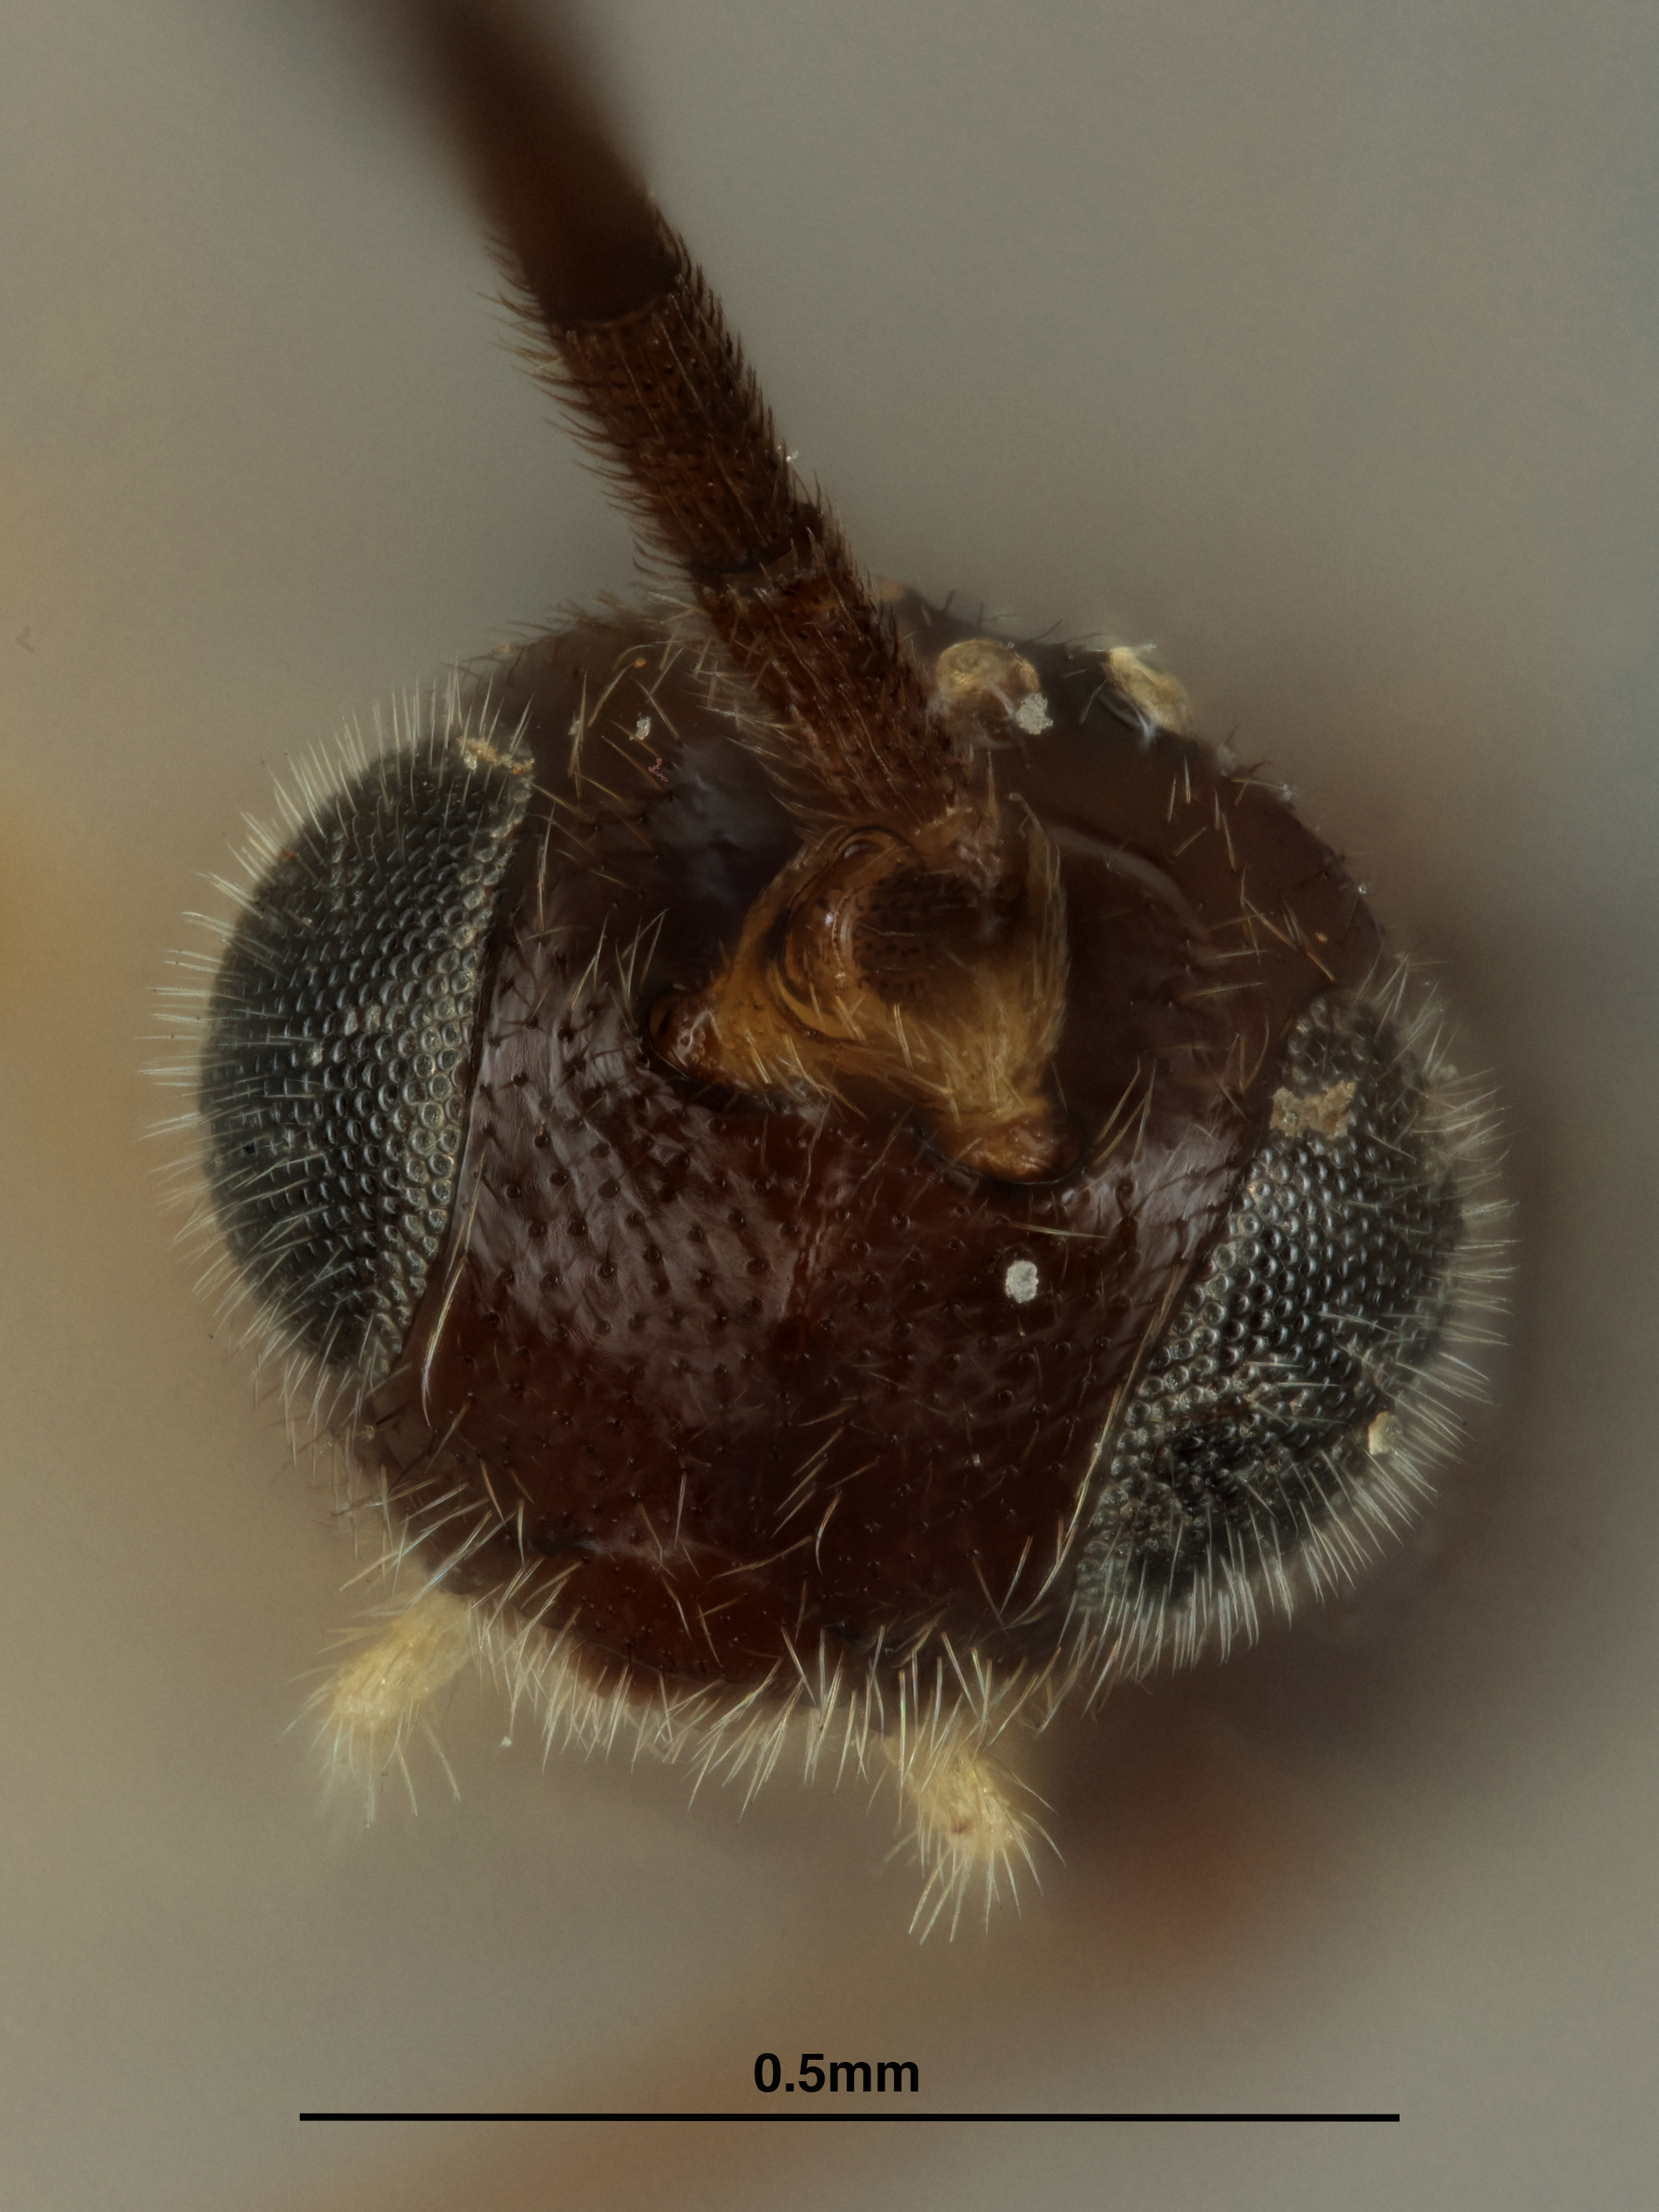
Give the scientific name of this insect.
Apanteles gowdeyi
